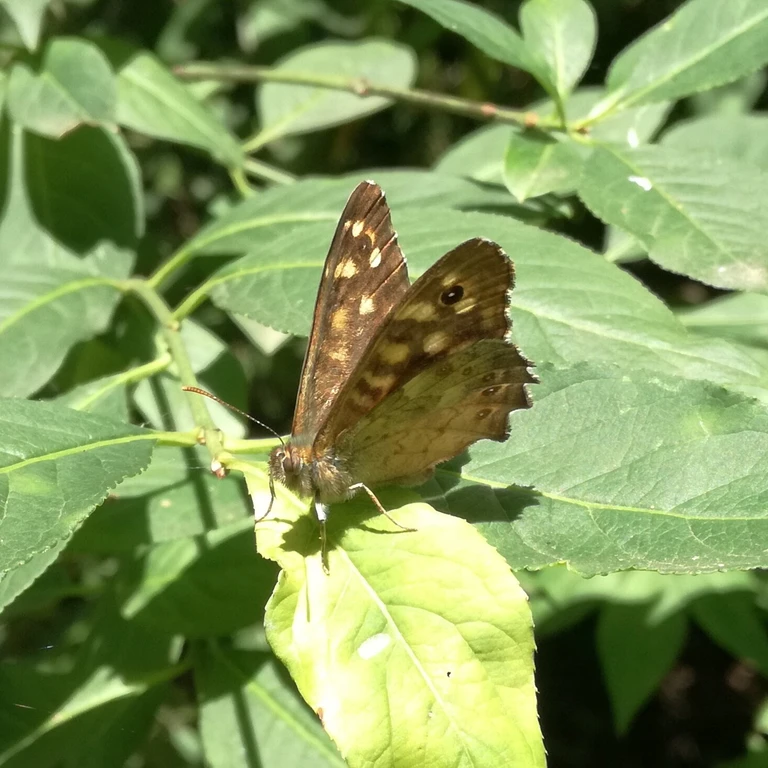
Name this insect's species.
Pararge aegeria
